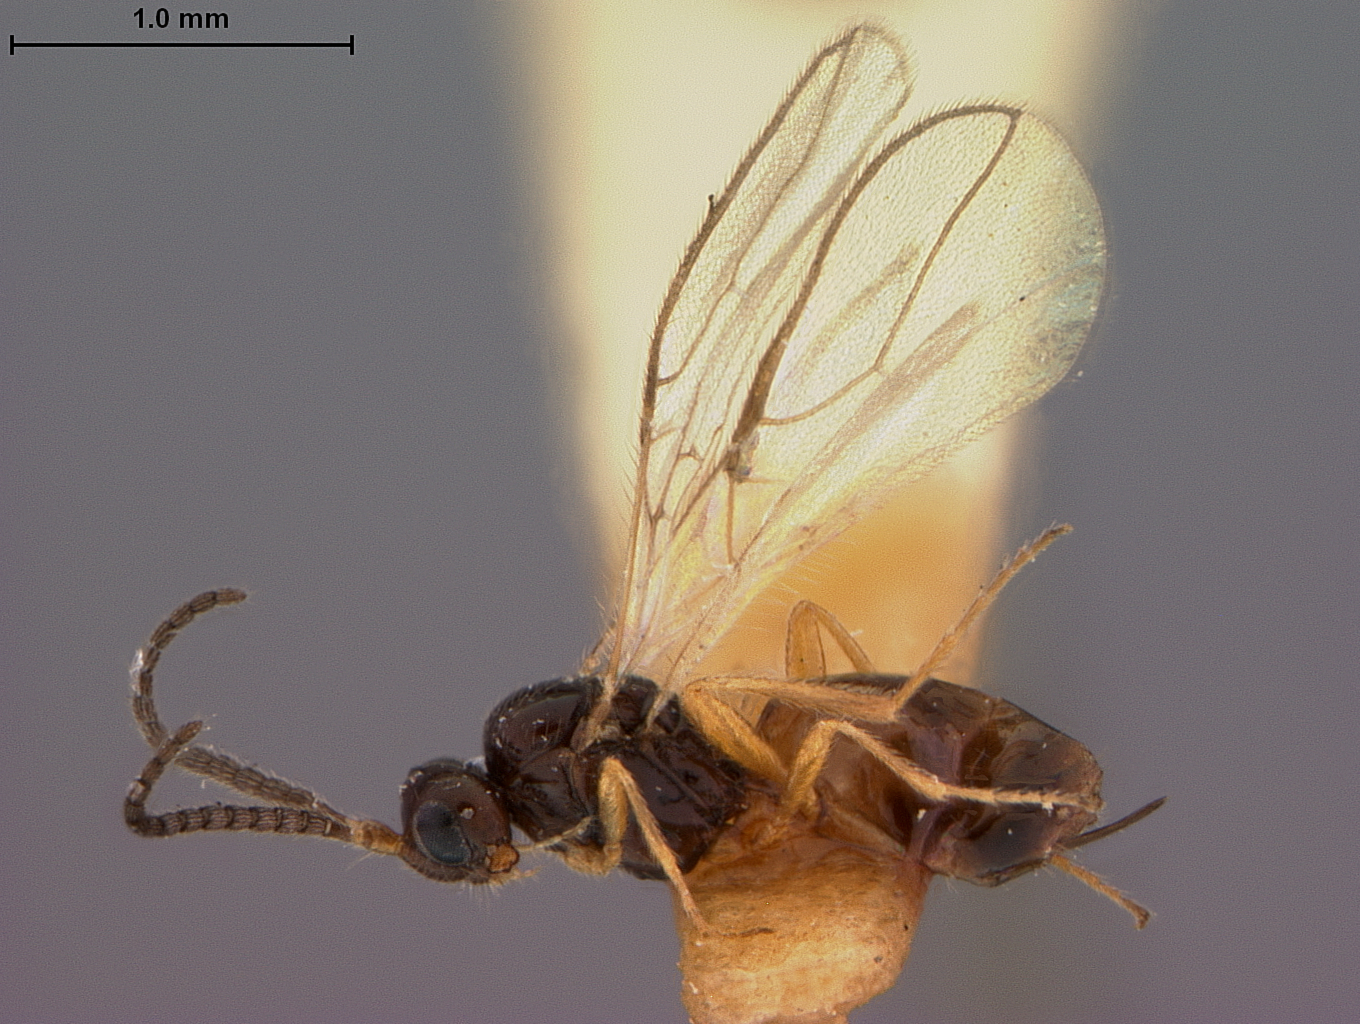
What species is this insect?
Synaldis numerosa
